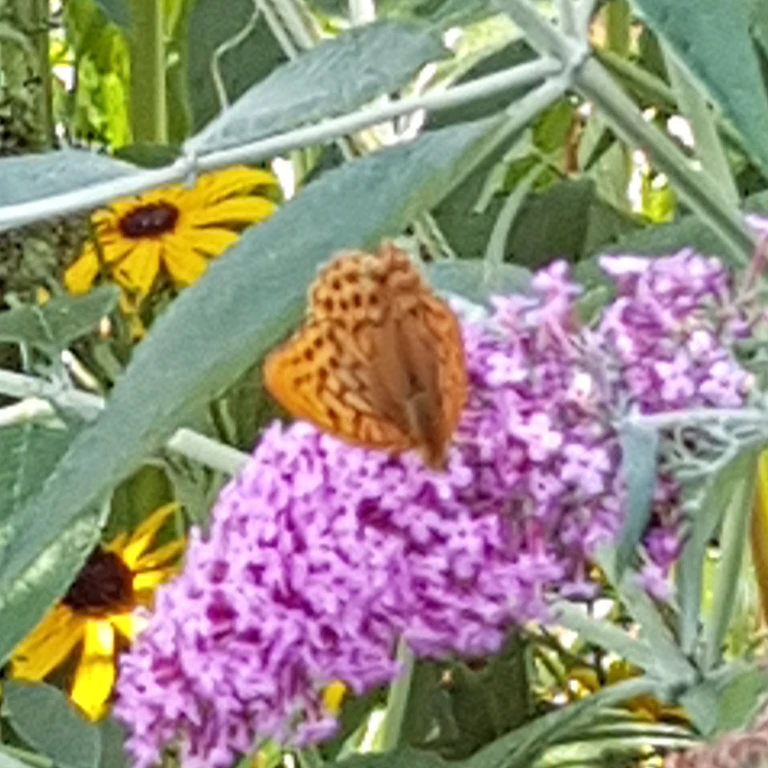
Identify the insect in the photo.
Argynnis paphia
